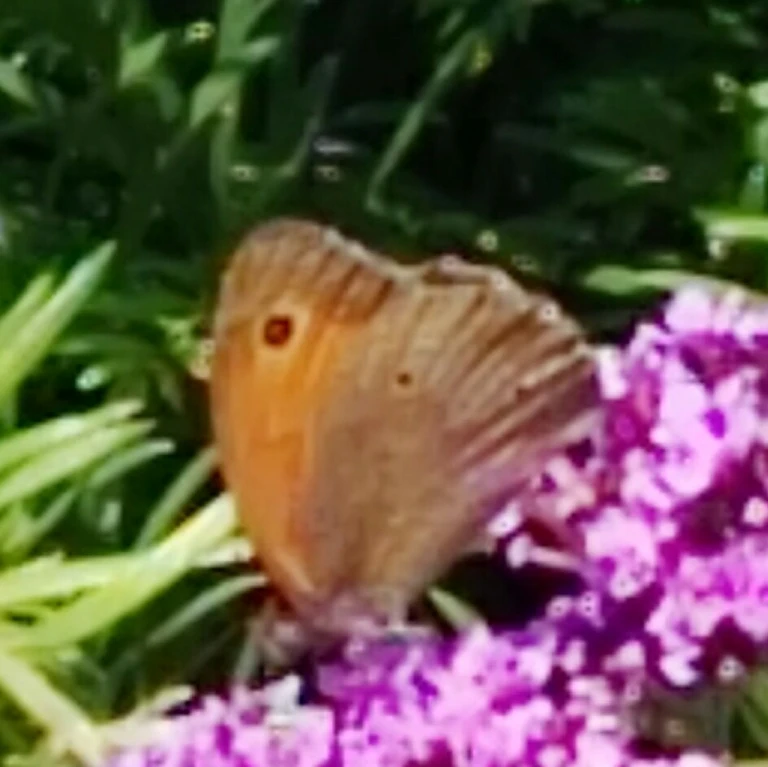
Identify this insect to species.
Maniola jurtina
